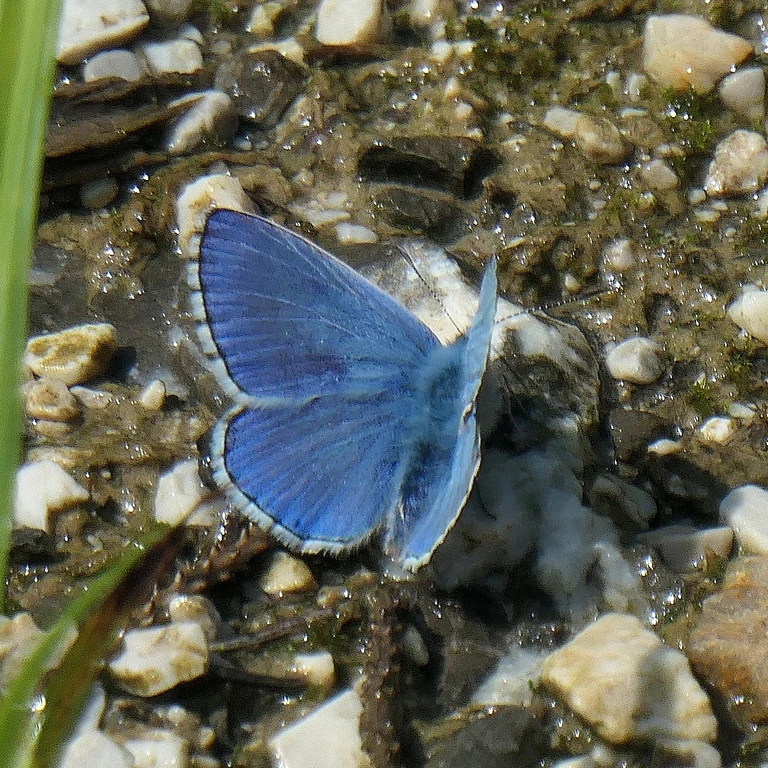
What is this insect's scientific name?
Lysandra bellargus
